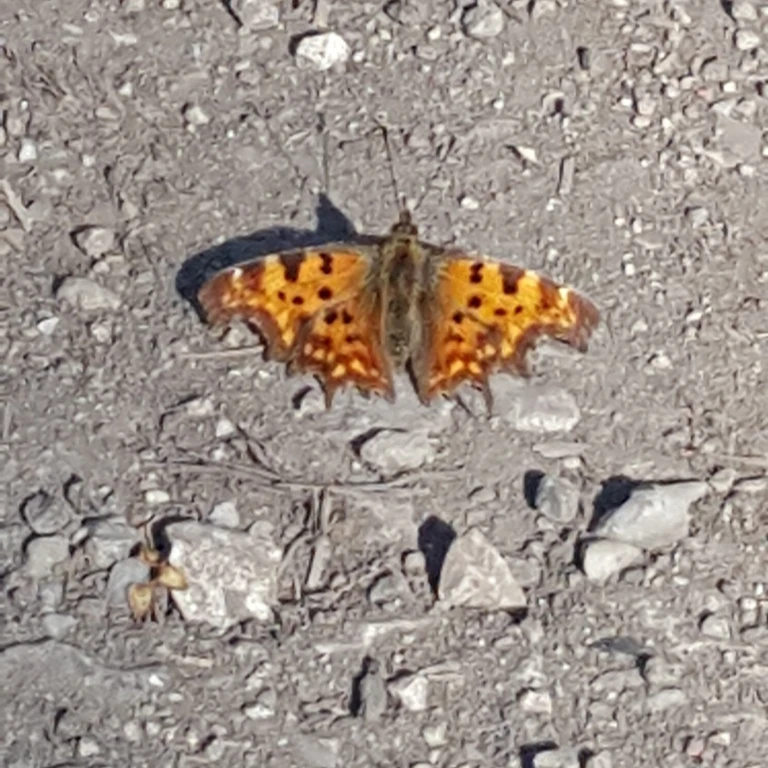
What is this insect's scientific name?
Polygonia c-album
